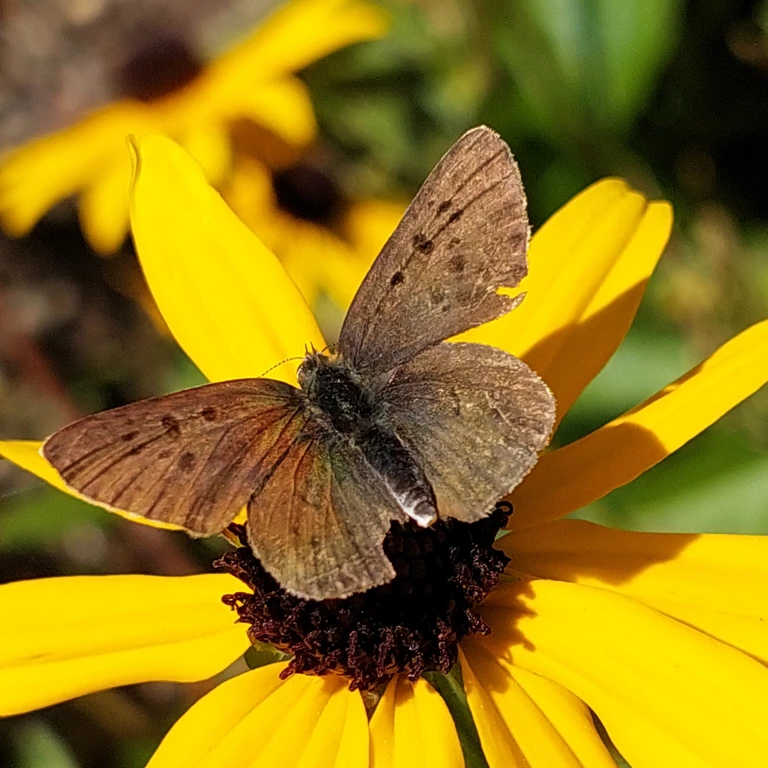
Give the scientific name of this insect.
Lycaena tityrus (also Loweia tityrus)
